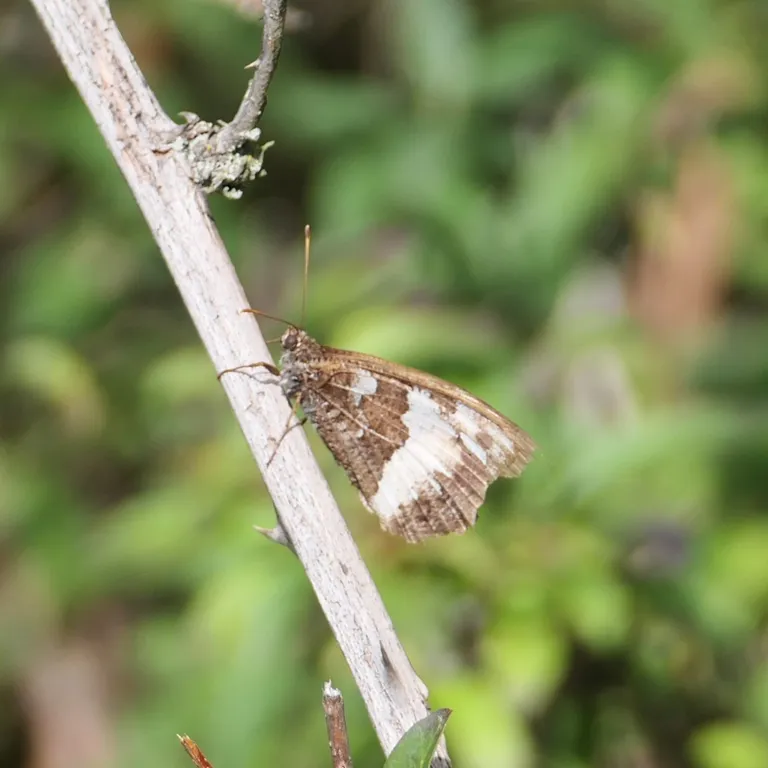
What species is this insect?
Brintesia circe
